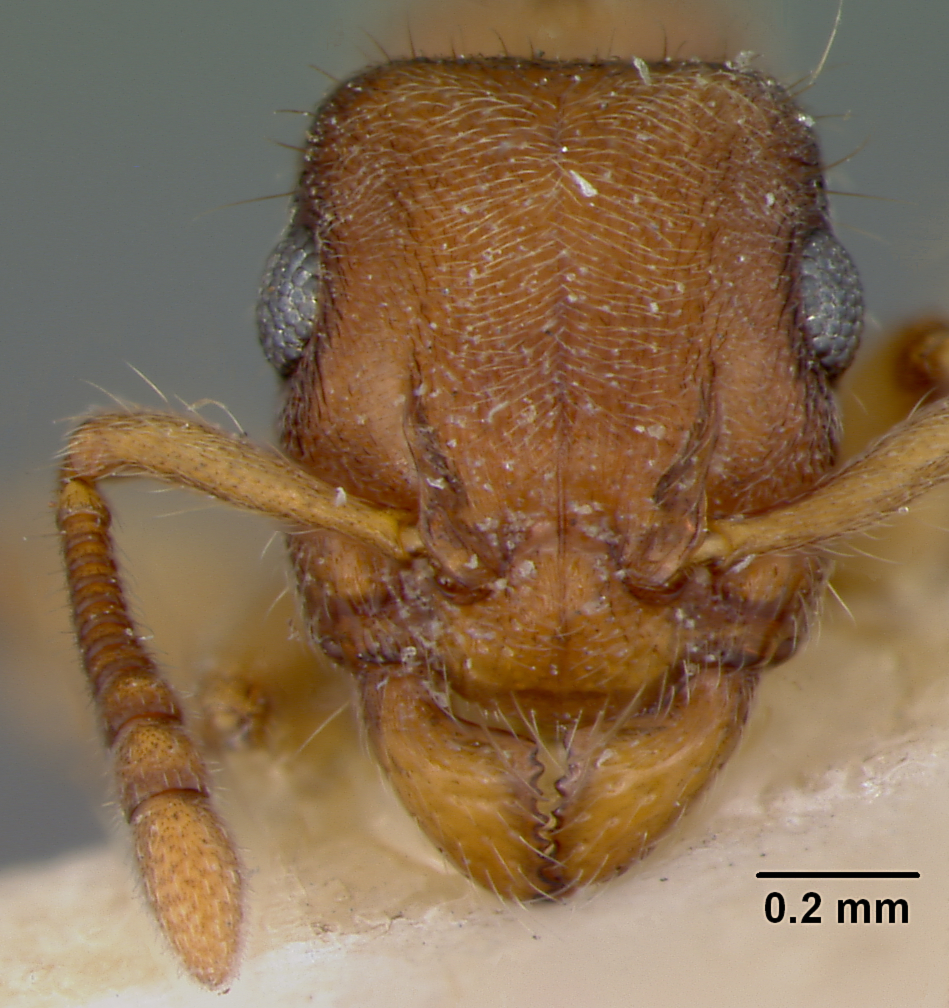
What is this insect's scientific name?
Acanthoponera browni
